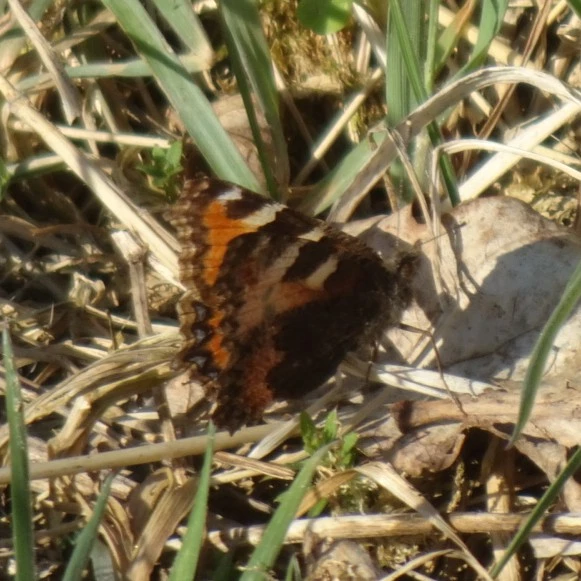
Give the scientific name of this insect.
Aglais urticae
